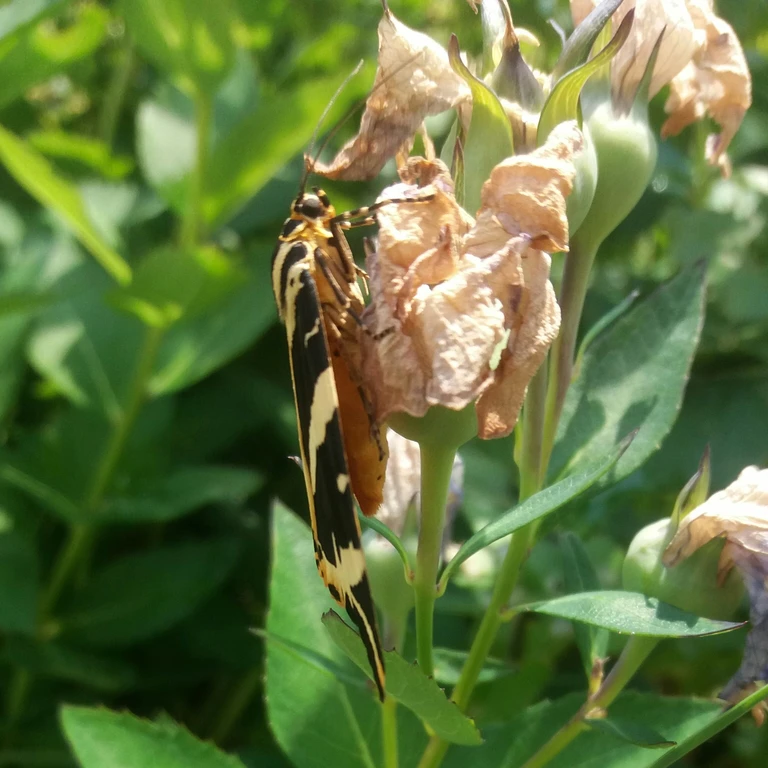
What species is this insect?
Euplagia quadripunctaria
